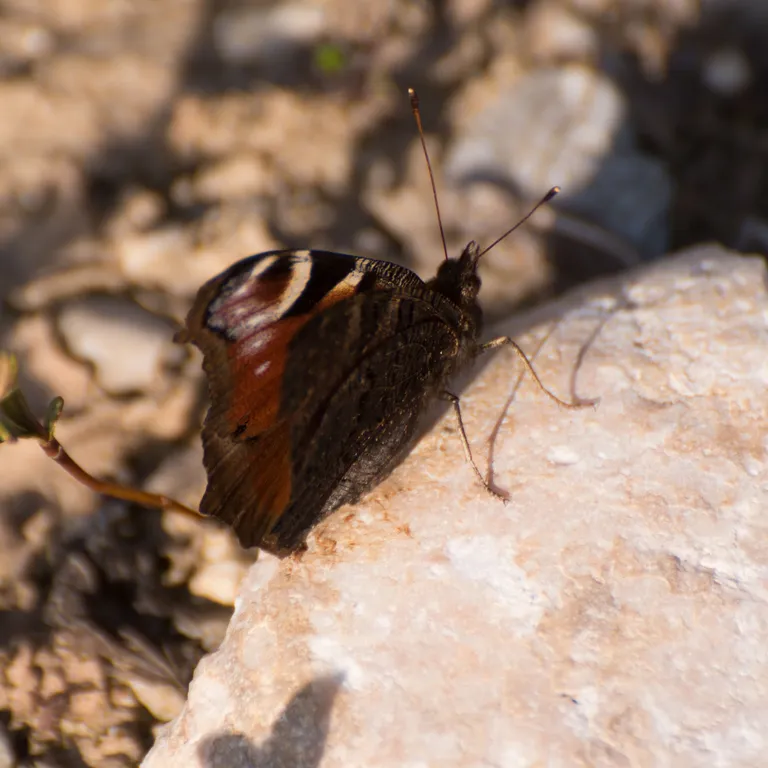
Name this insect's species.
Aglais io
